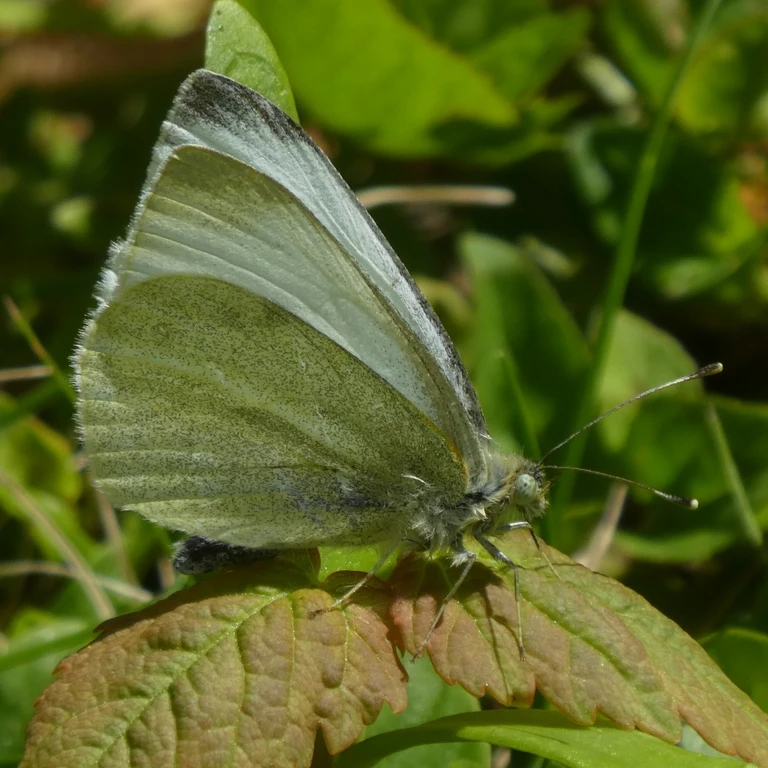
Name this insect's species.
Pieris rapae
